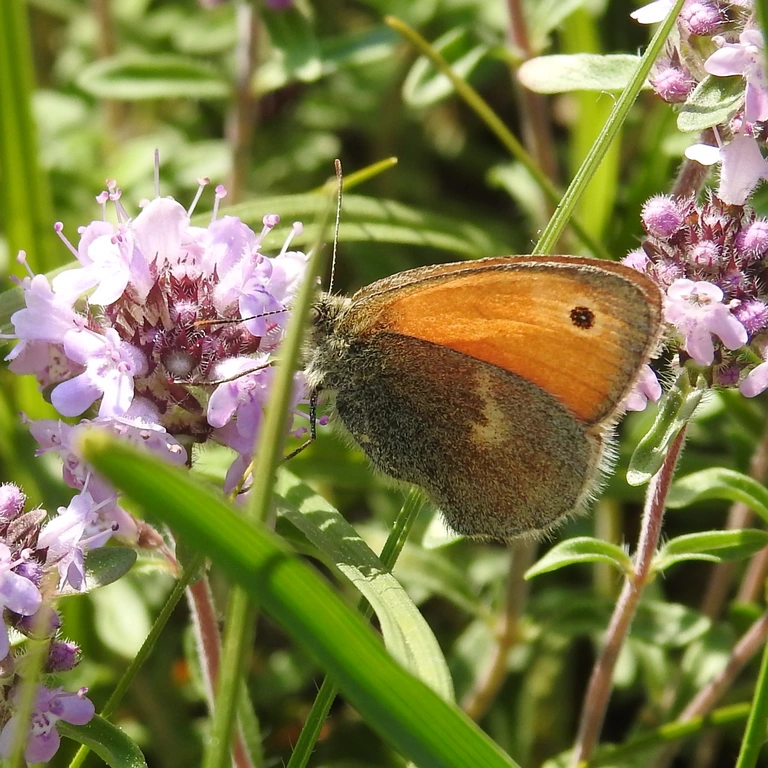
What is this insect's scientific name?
Coenonympha pamphilus
